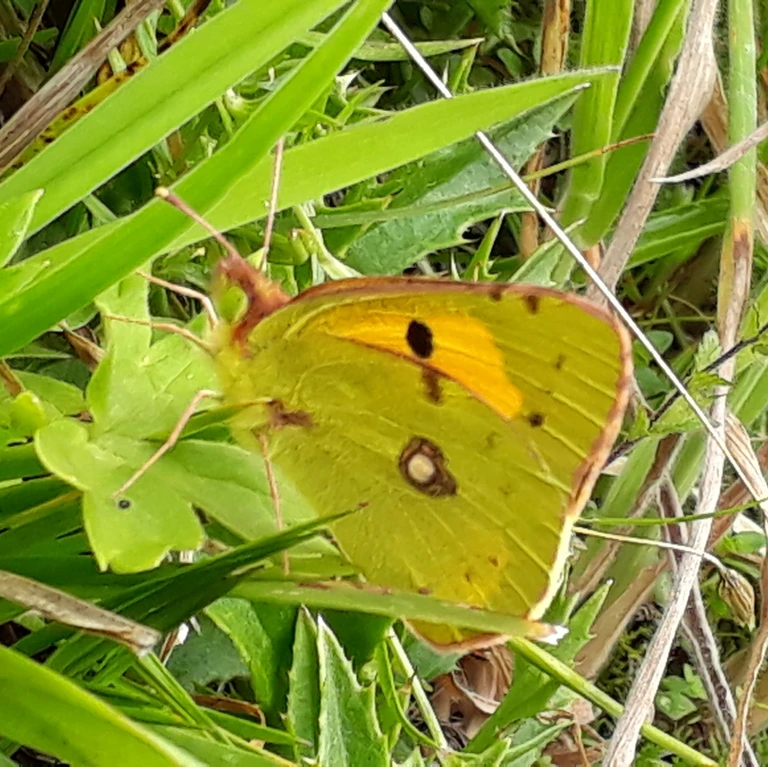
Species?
Colias croceus
